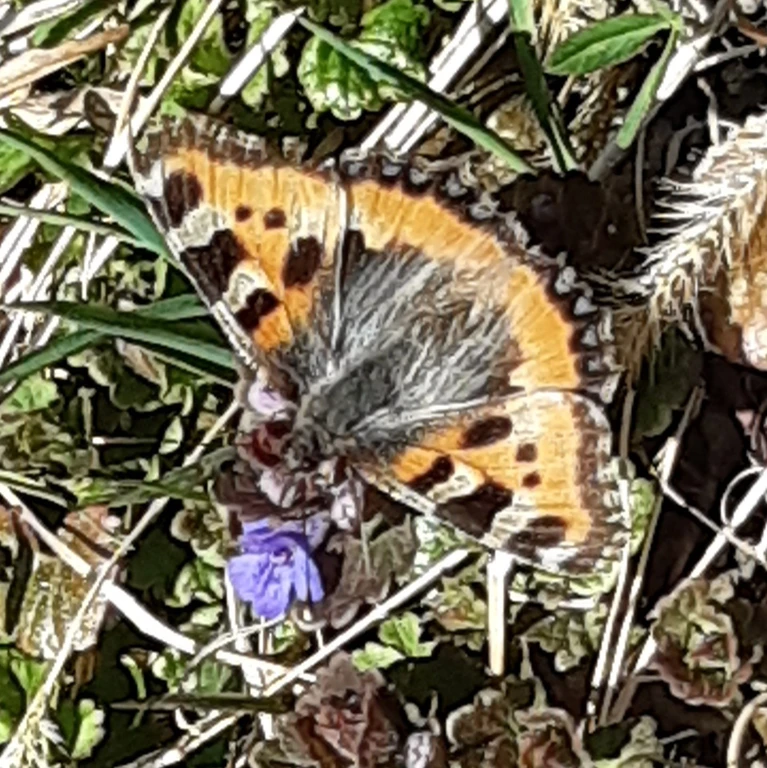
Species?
Aglais urticae
